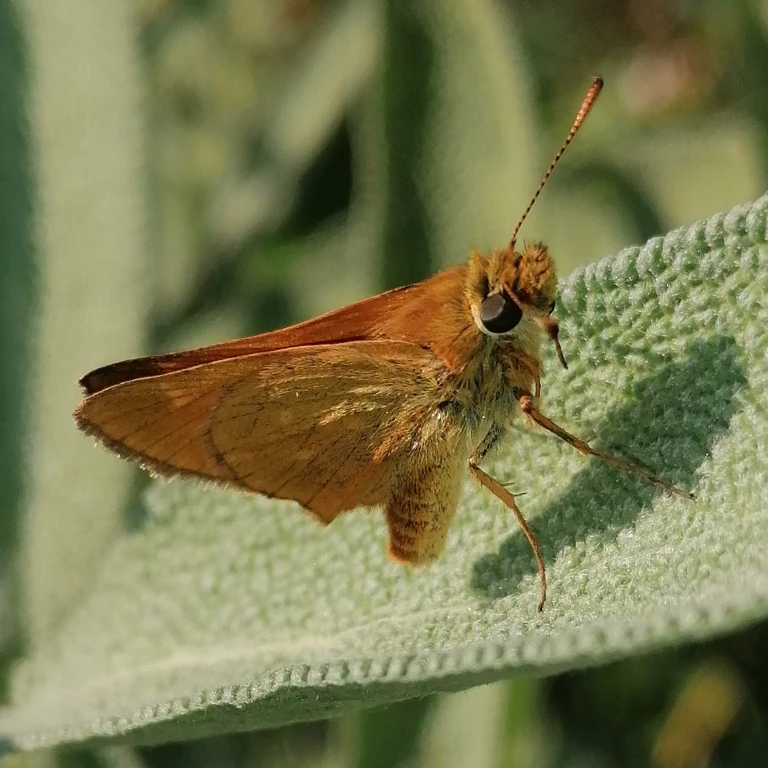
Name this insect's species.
Ochlodes sylvanus (also Ochlodes venata)
